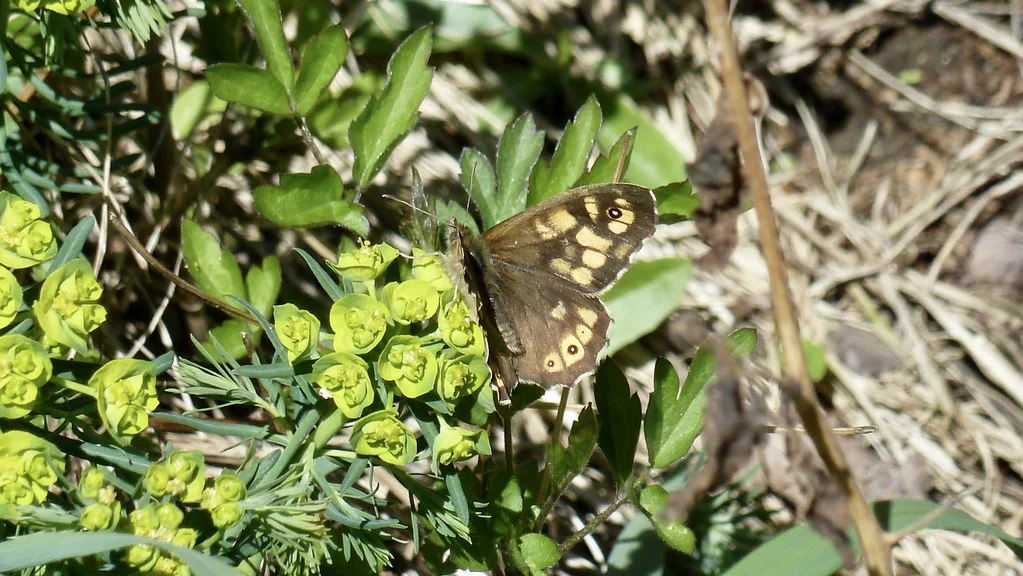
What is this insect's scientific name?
Pararge aegeria
